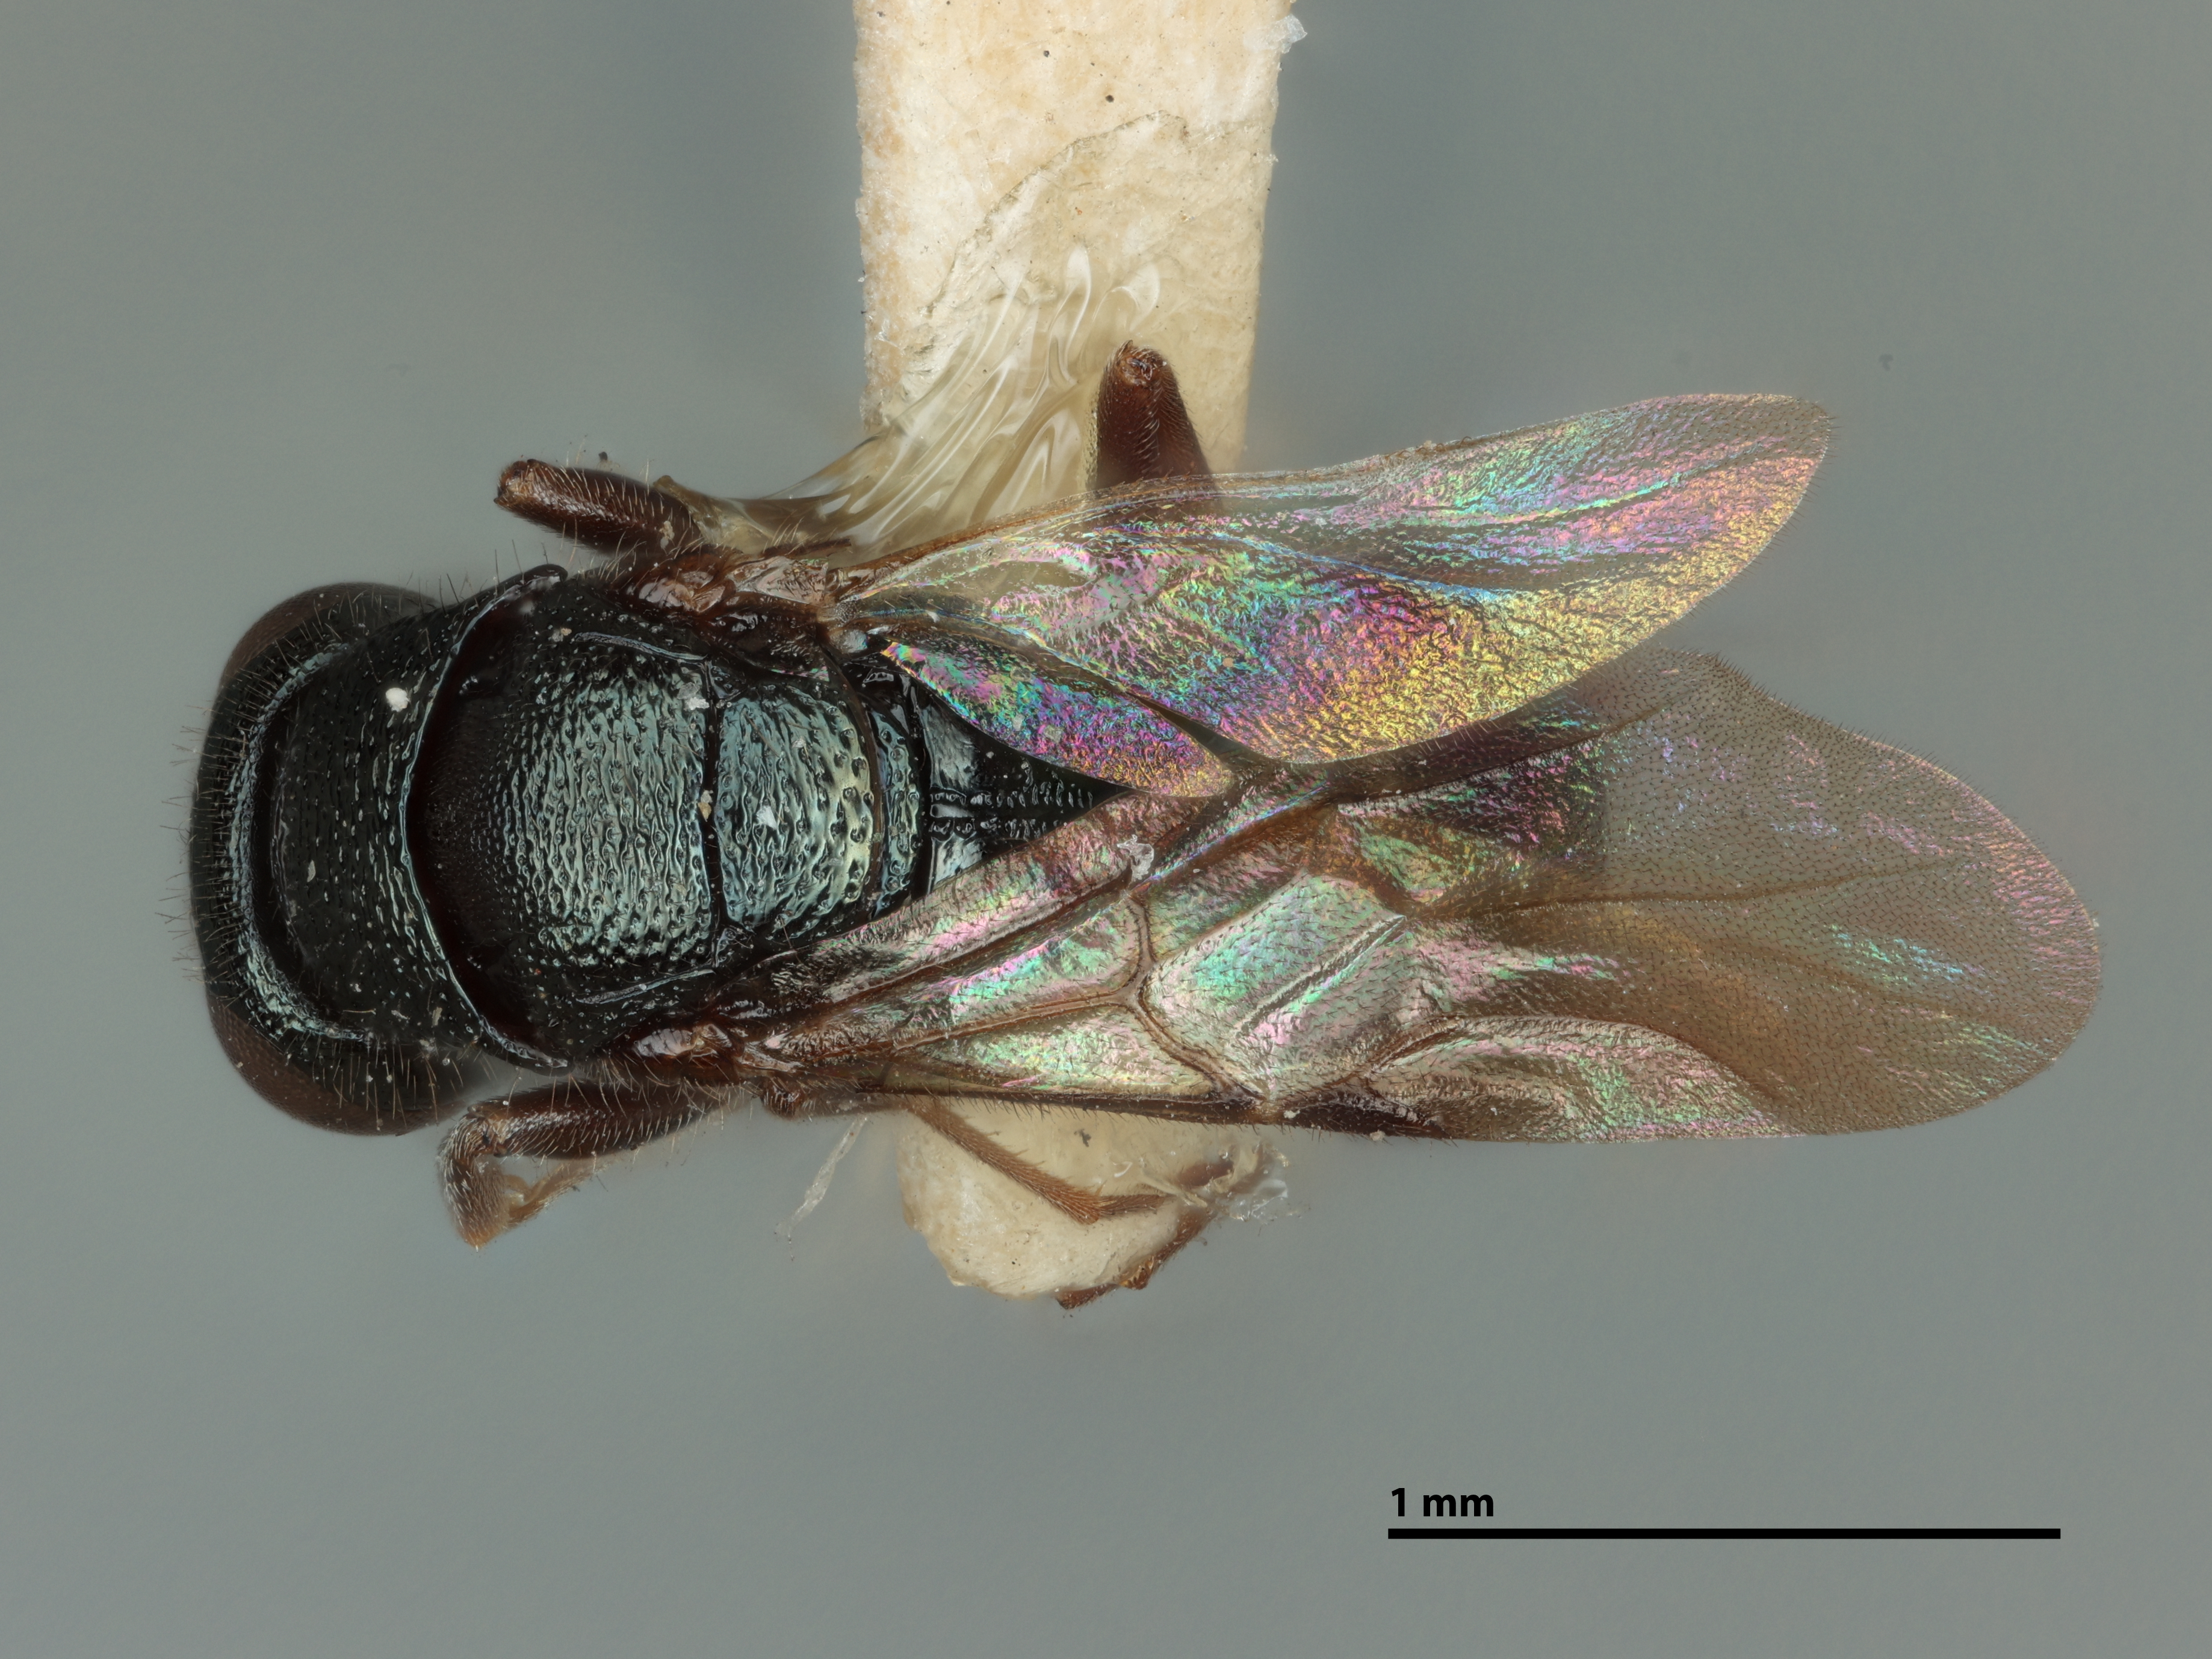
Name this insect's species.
Mesitiopterus townsendi
